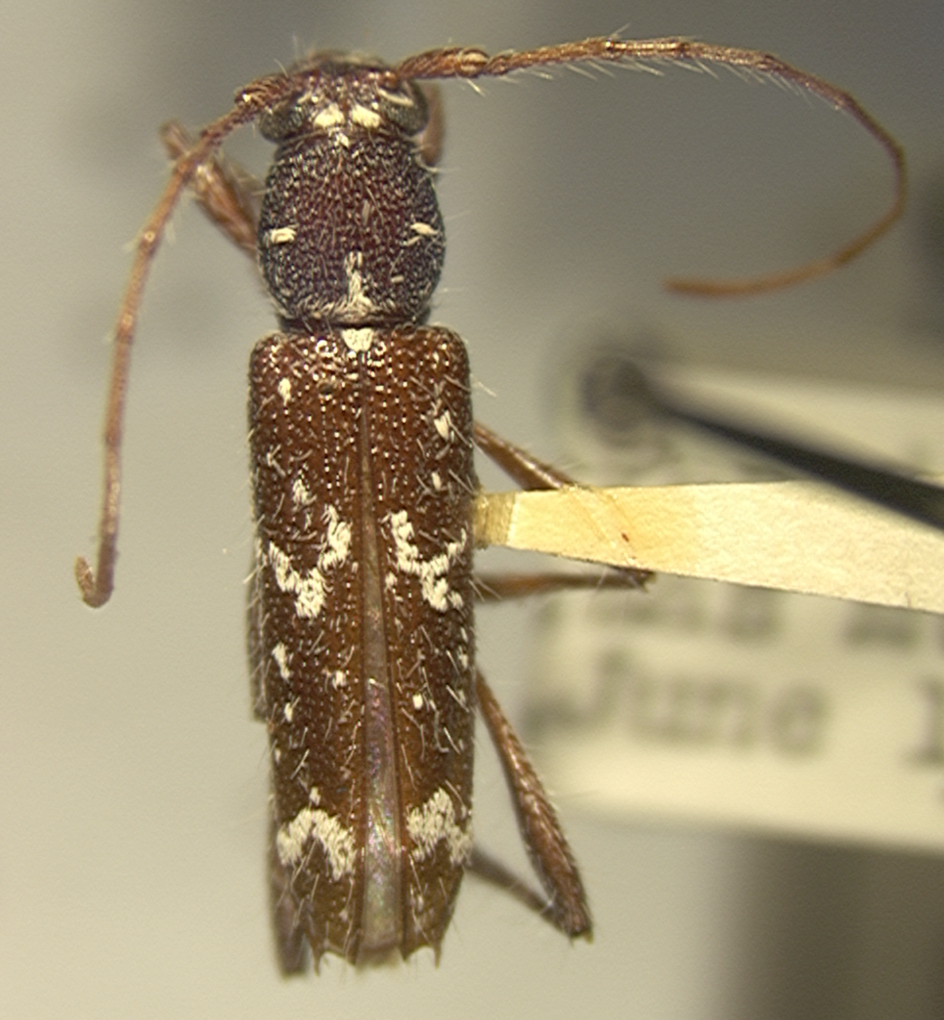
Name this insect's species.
Elaphidion monticola (also Anopliomorpha antillarum)
